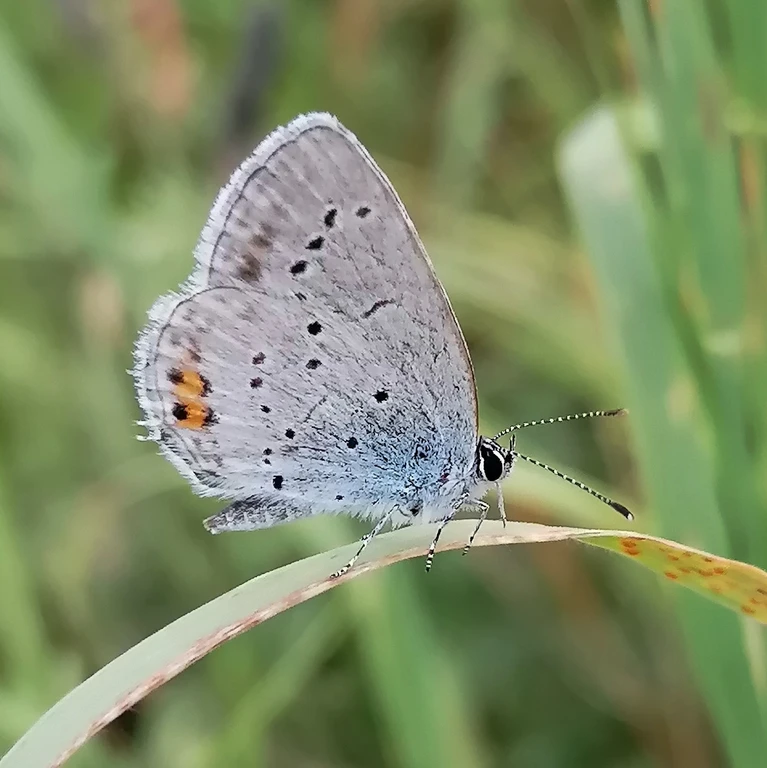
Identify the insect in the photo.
Cupido argiades (also Elkalyce argiades)
